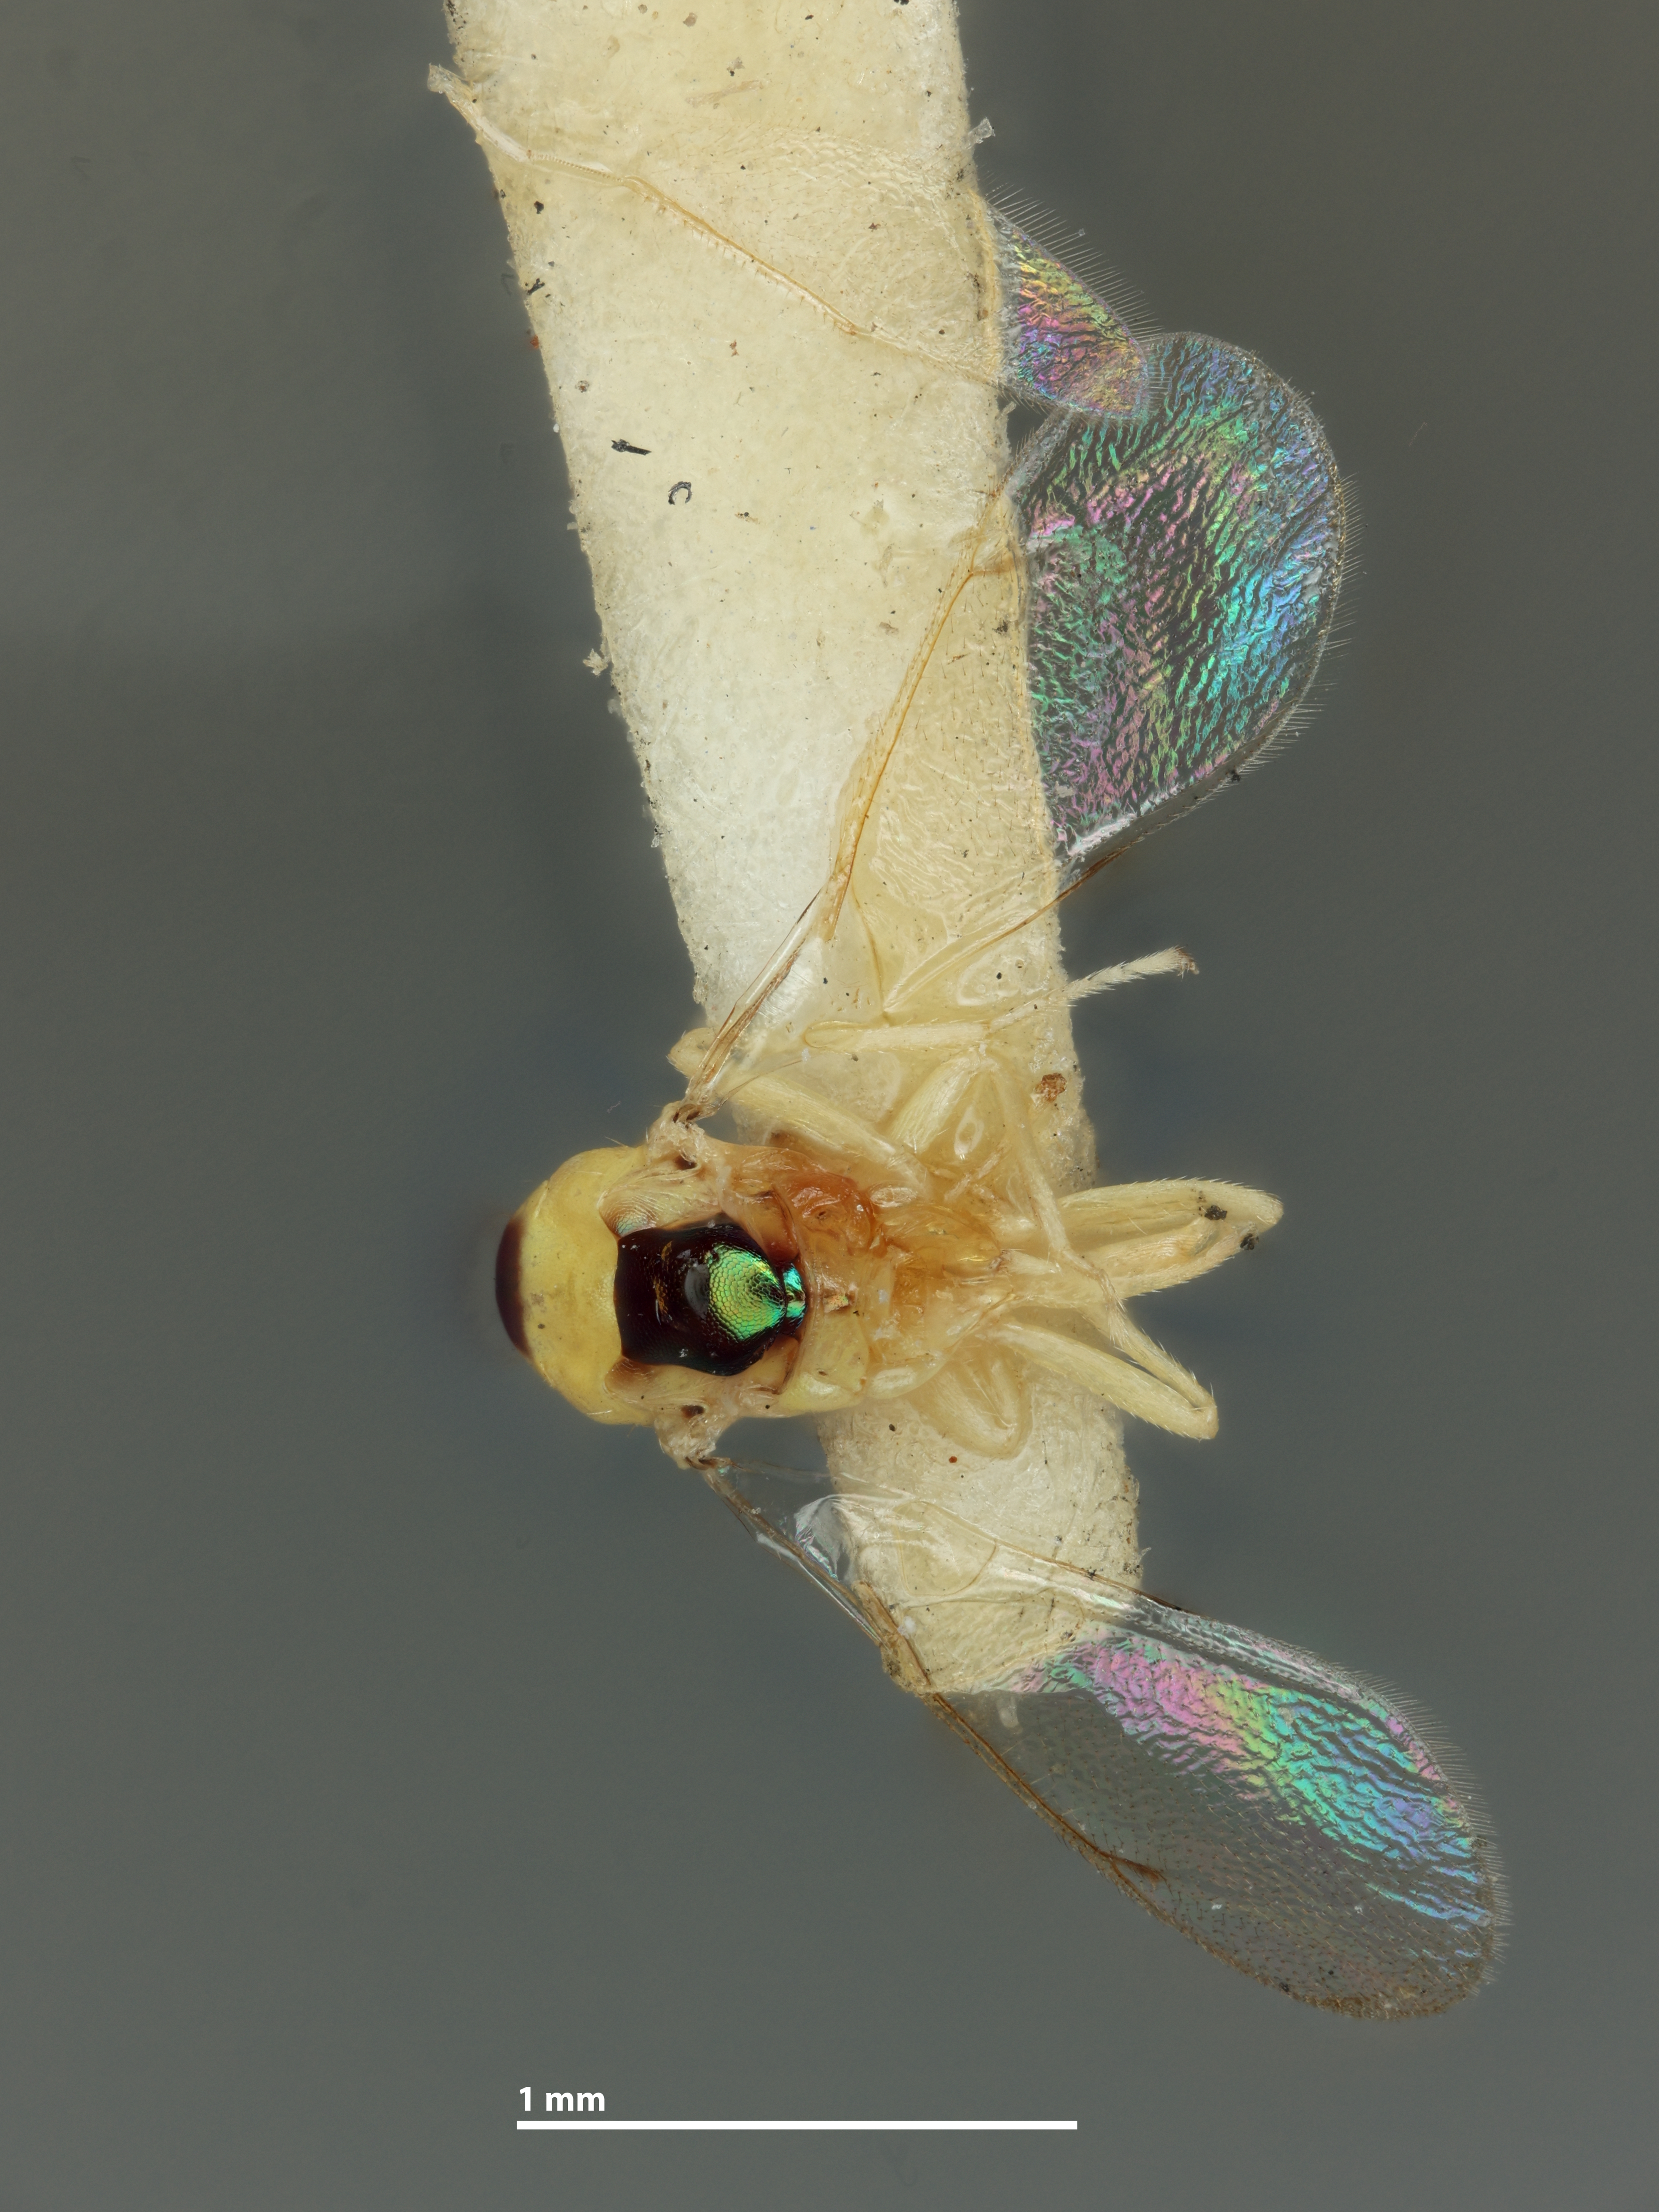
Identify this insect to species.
Rhicnopeltomyia viridiscutellum
